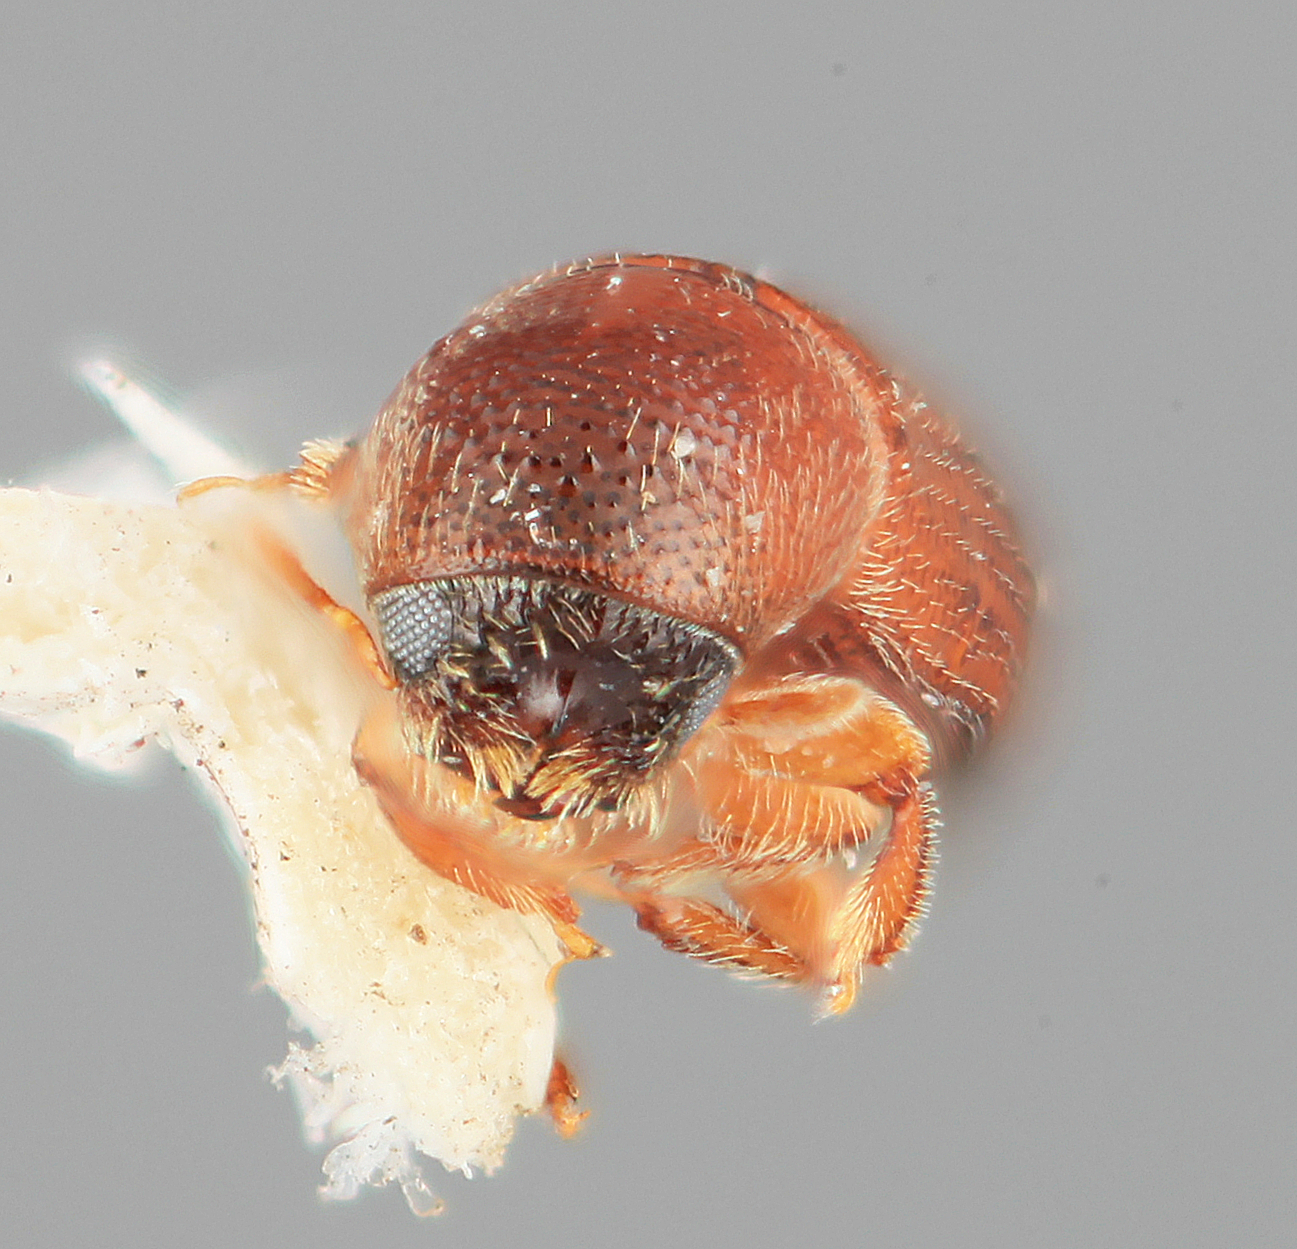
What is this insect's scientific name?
Araptus dentifrons
